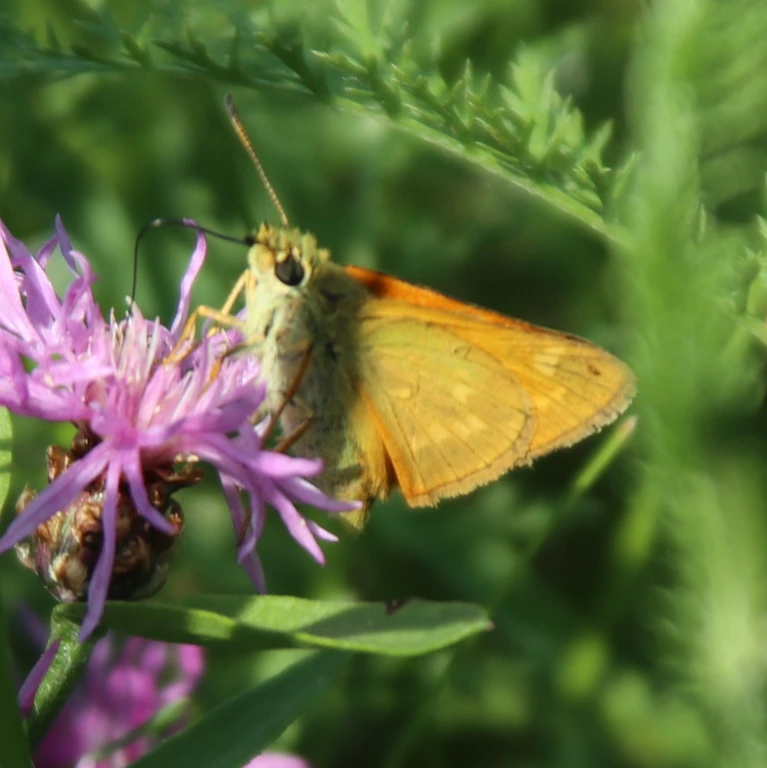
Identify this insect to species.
Ochlodes sylvanus (also Ochlodes venata)
